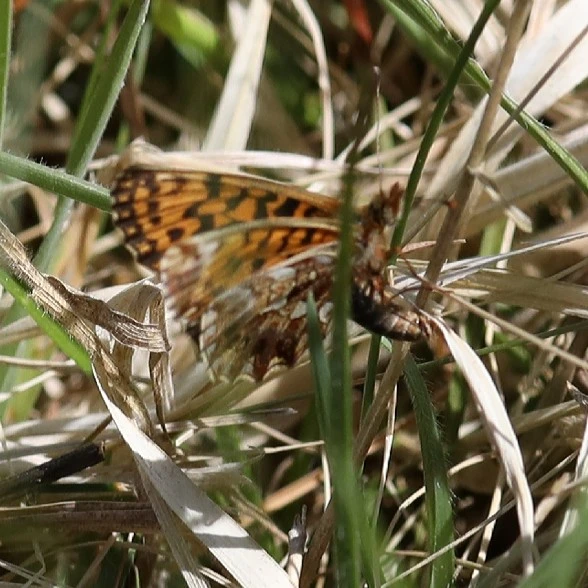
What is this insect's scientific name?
Boloria dia
